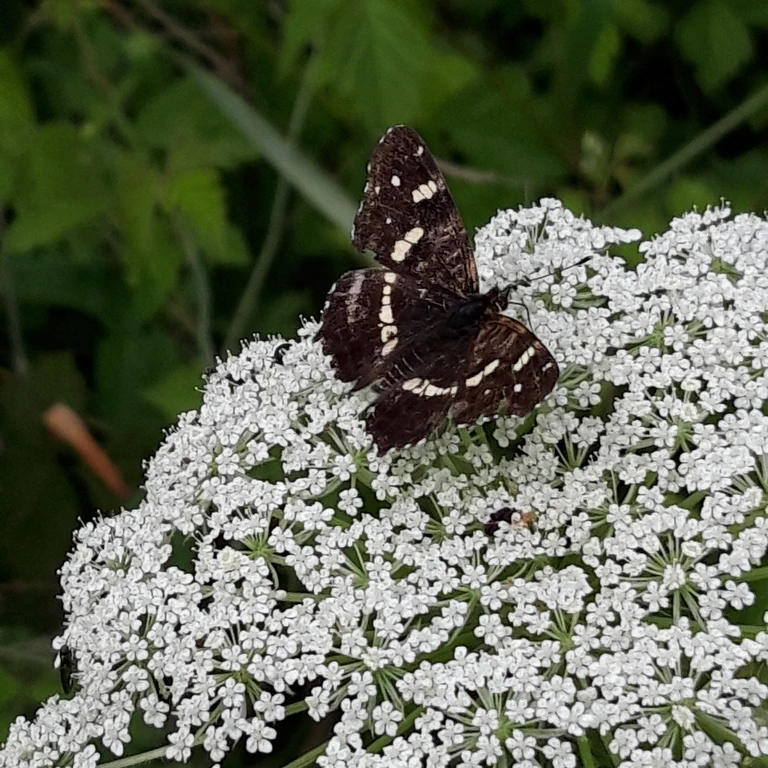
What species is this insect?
Araschnia levana
